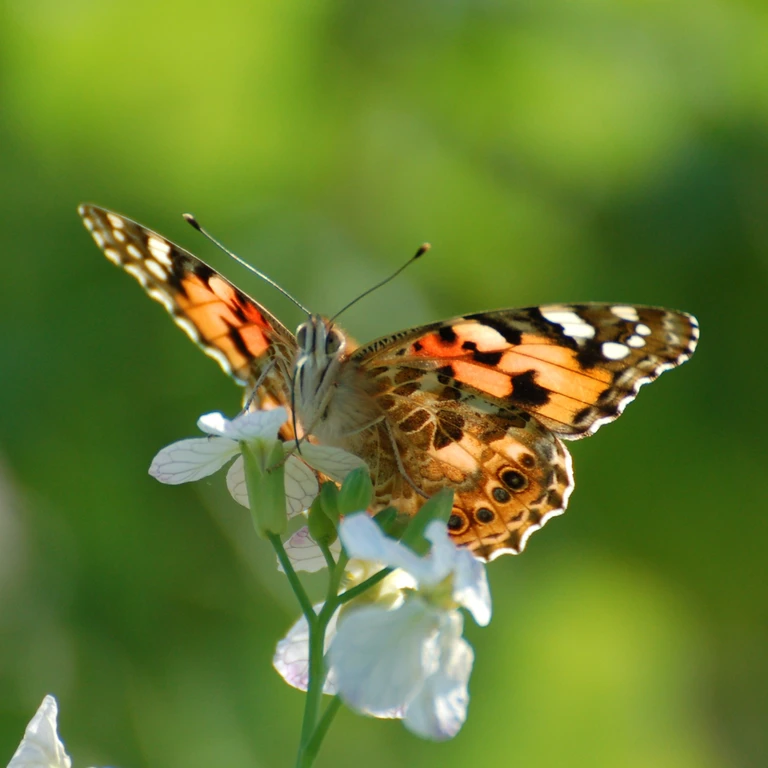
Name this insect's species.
Vanessa cardui
